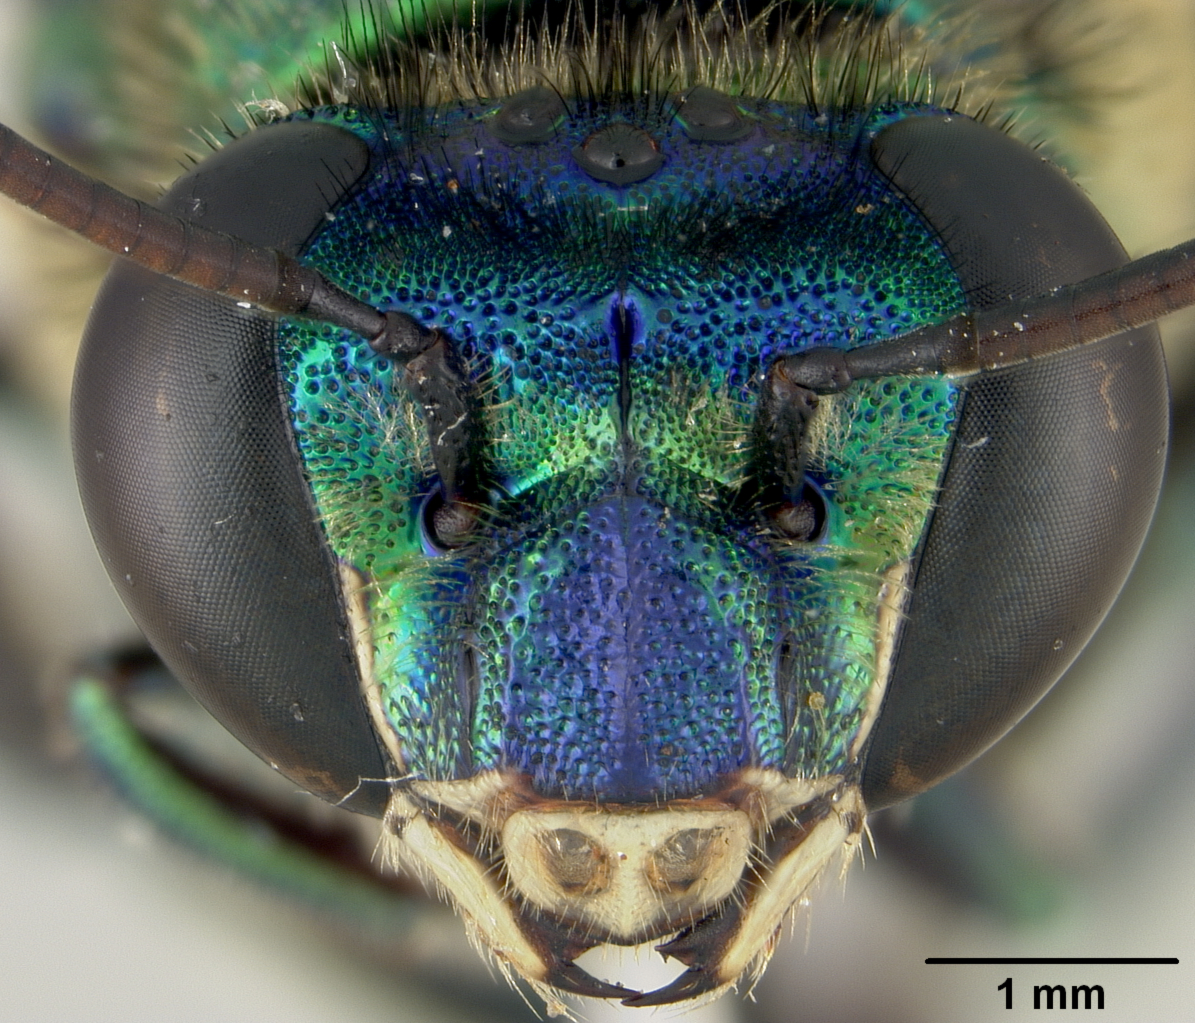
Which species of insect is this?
Euglossa heterosticta
